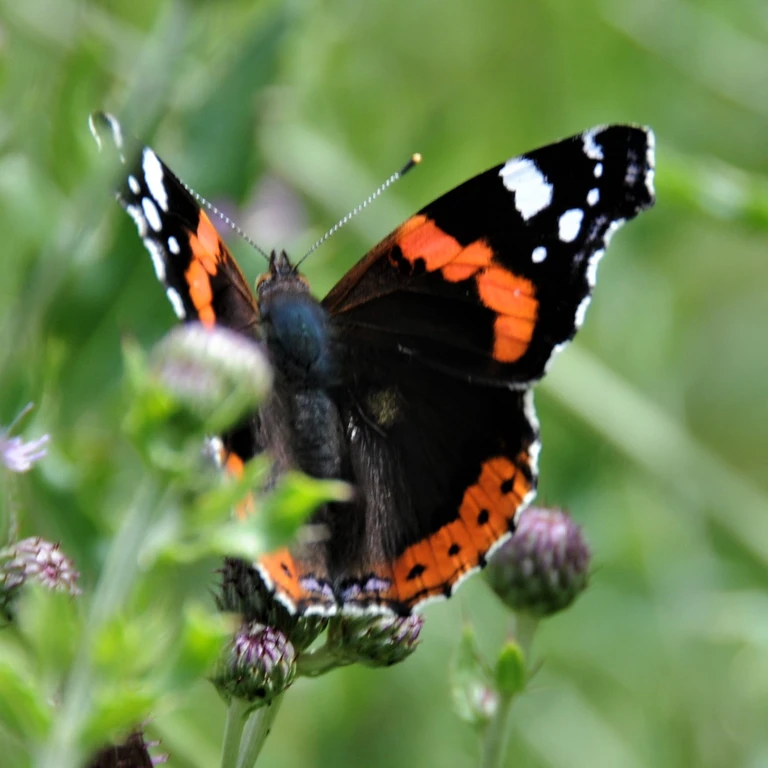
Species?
Vanessa atalanta
